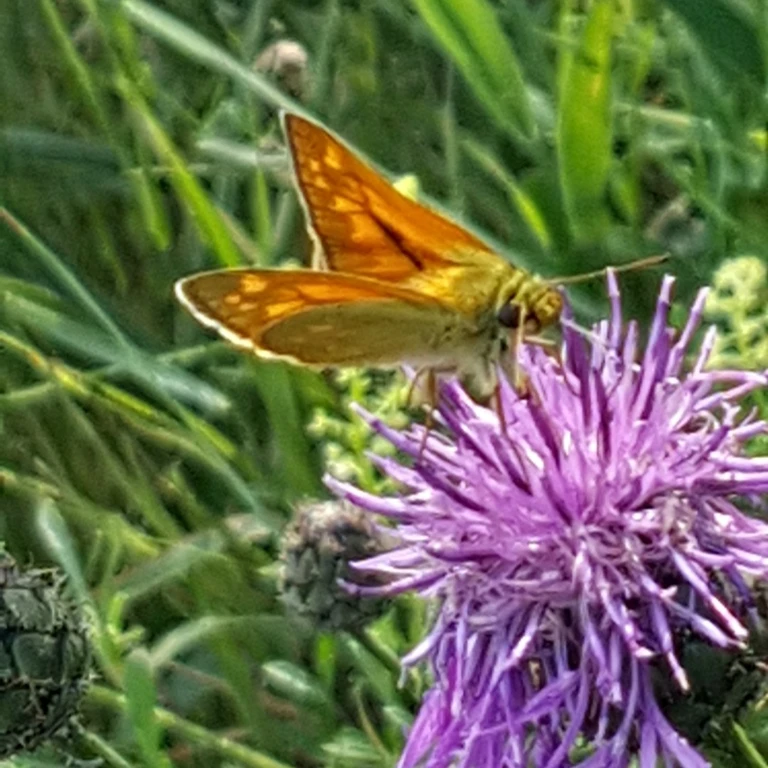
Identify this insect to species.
Ochlodes sylvanus (also Ochlodes venata)
